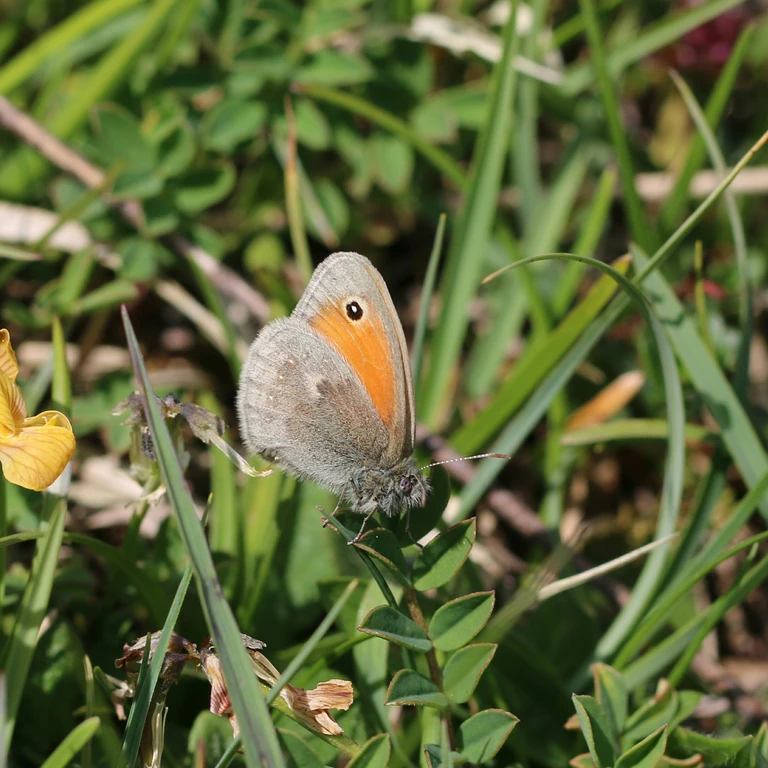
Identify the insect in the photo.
Coenonympha pamphilus
